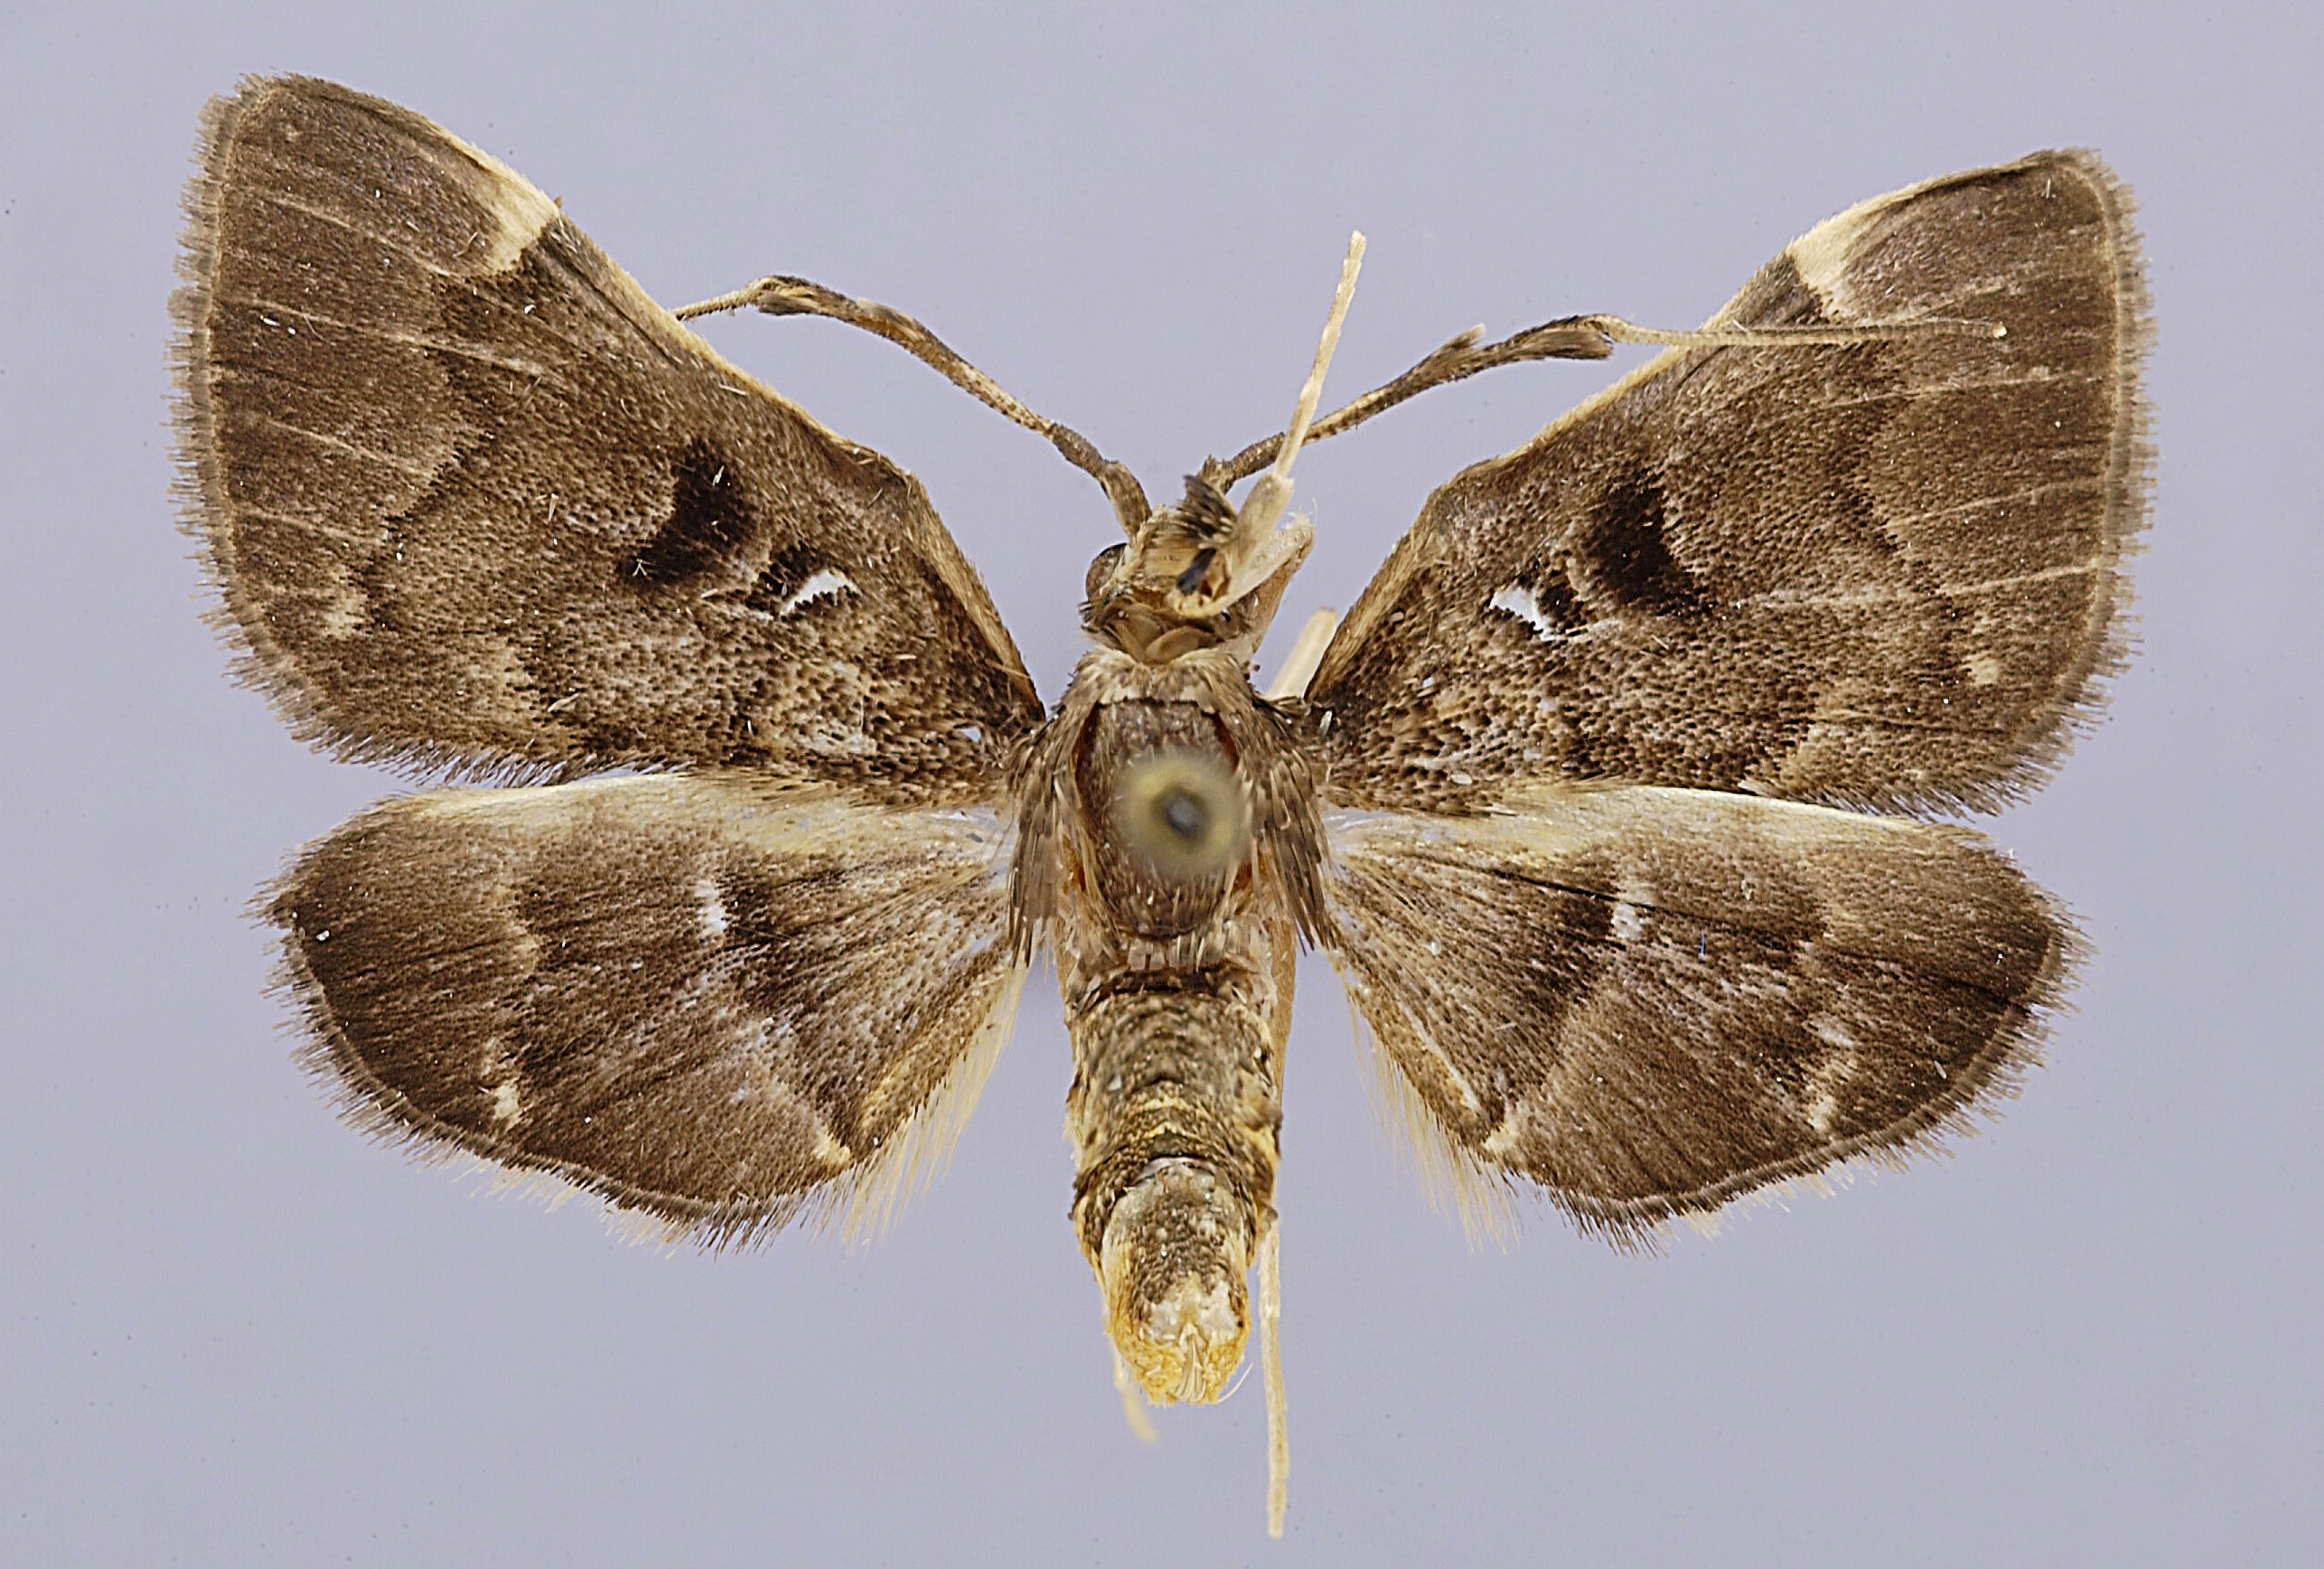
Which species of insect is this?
Piletocera signiferalis
